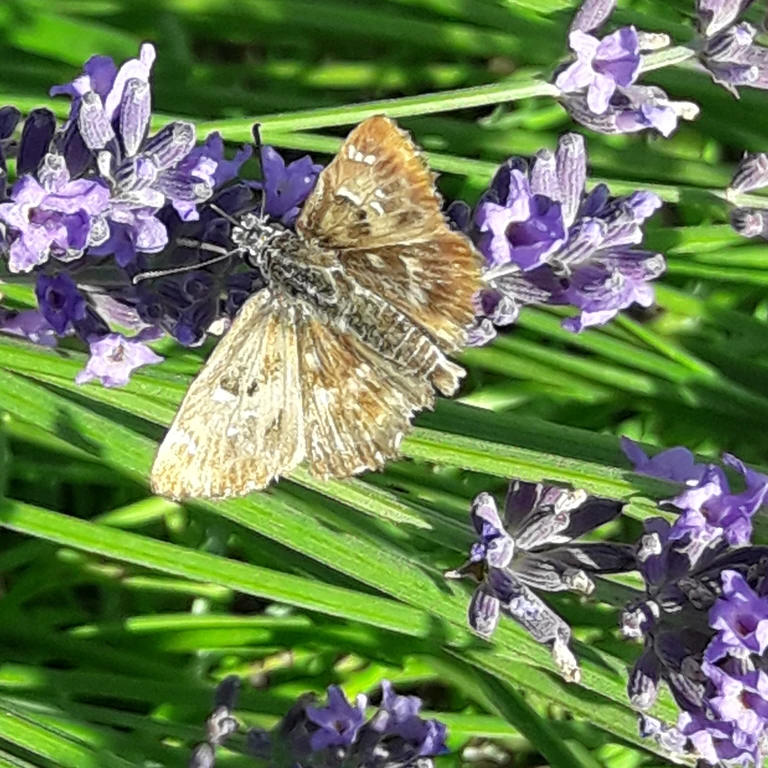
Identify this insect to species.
Carcharodus alceae
